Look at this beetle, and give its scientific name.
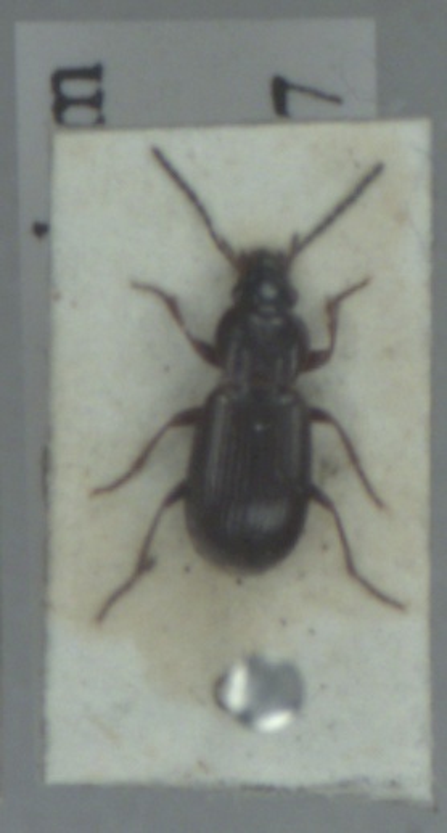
Pterostichus diligens
